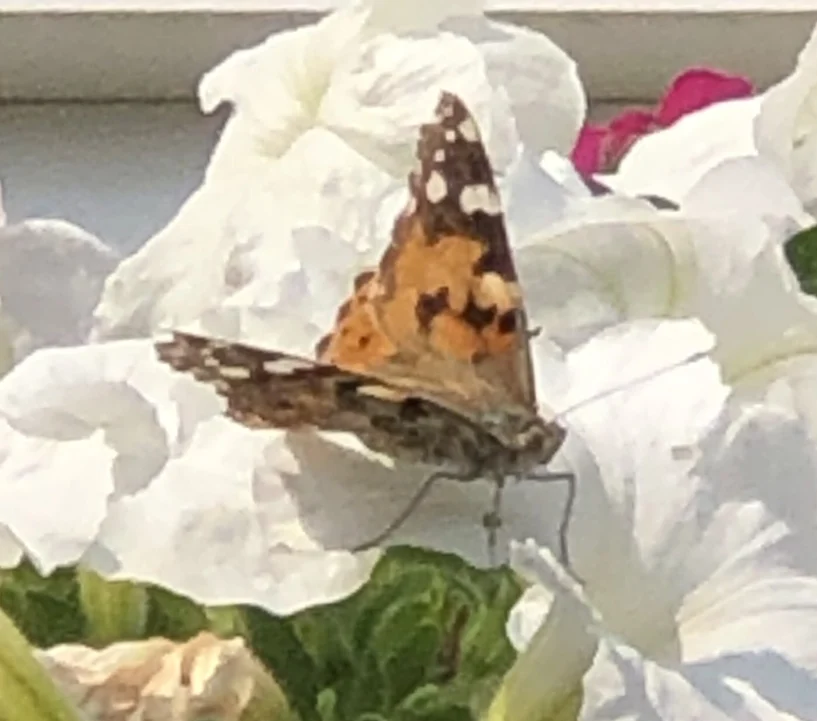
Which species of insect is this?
Vanessa cardui
